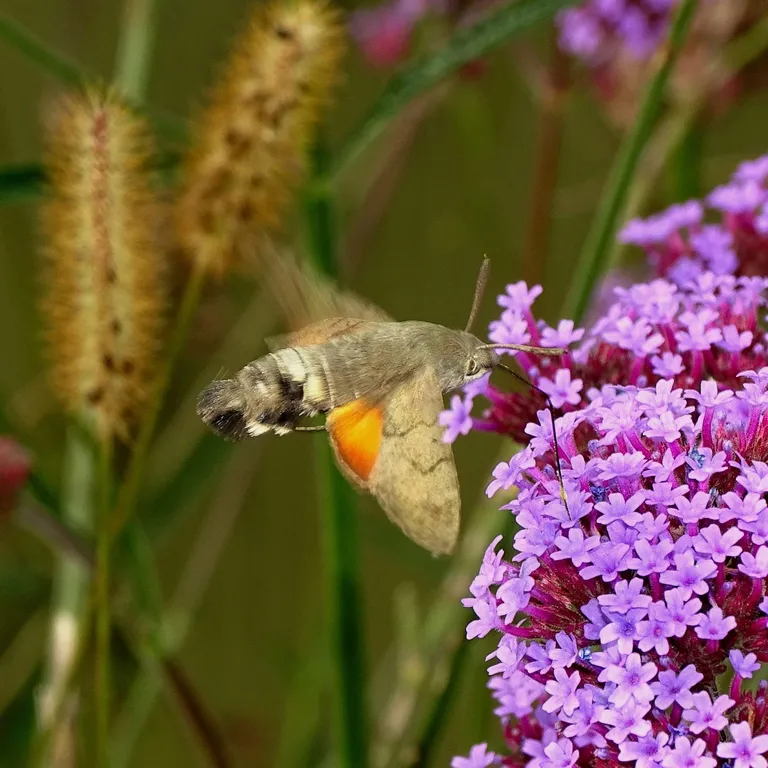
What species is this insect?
Macroglossum stellatarum
